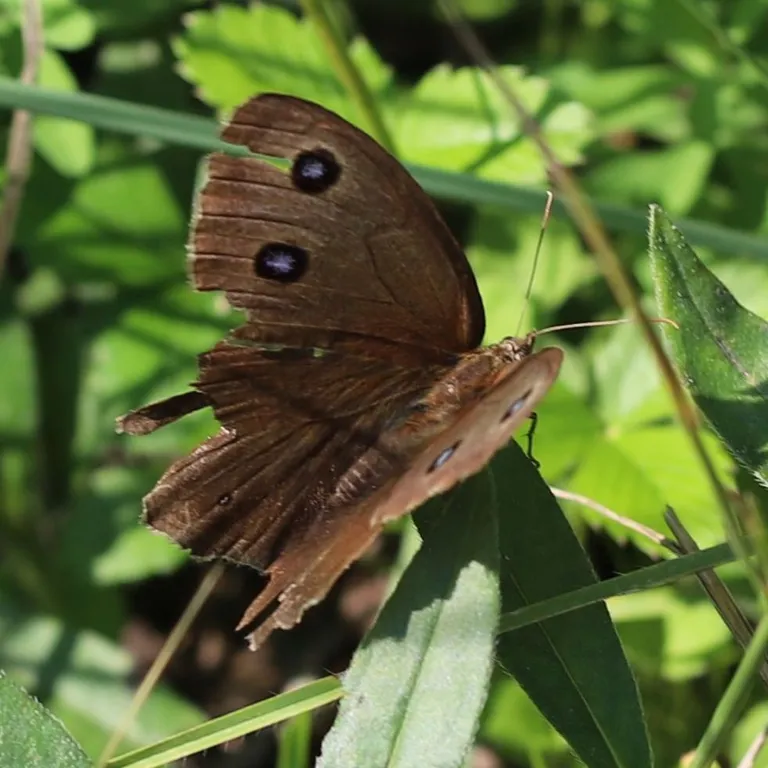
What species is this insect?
Minois dryas
